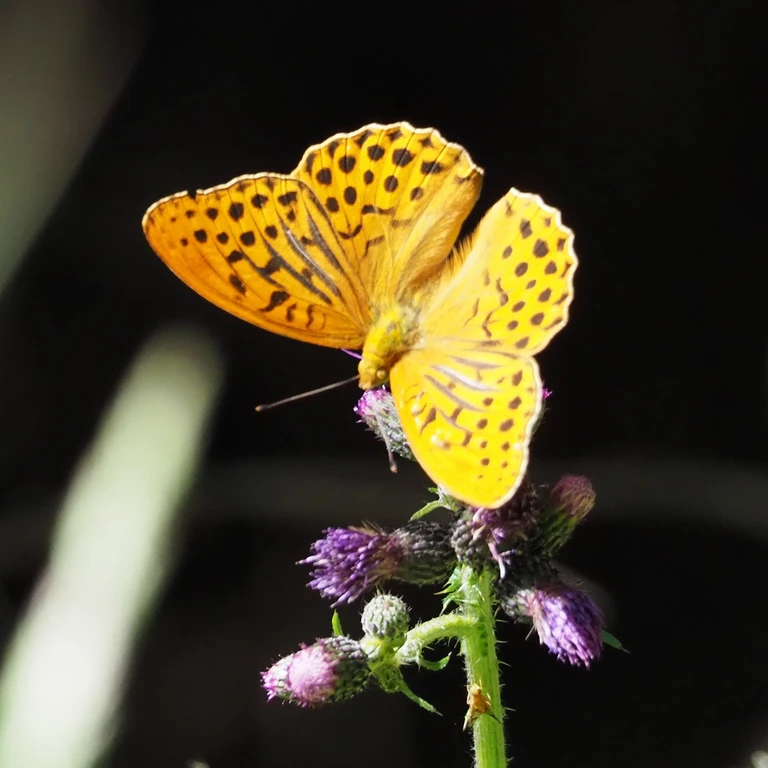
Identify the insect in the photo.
Argynnis paphia
